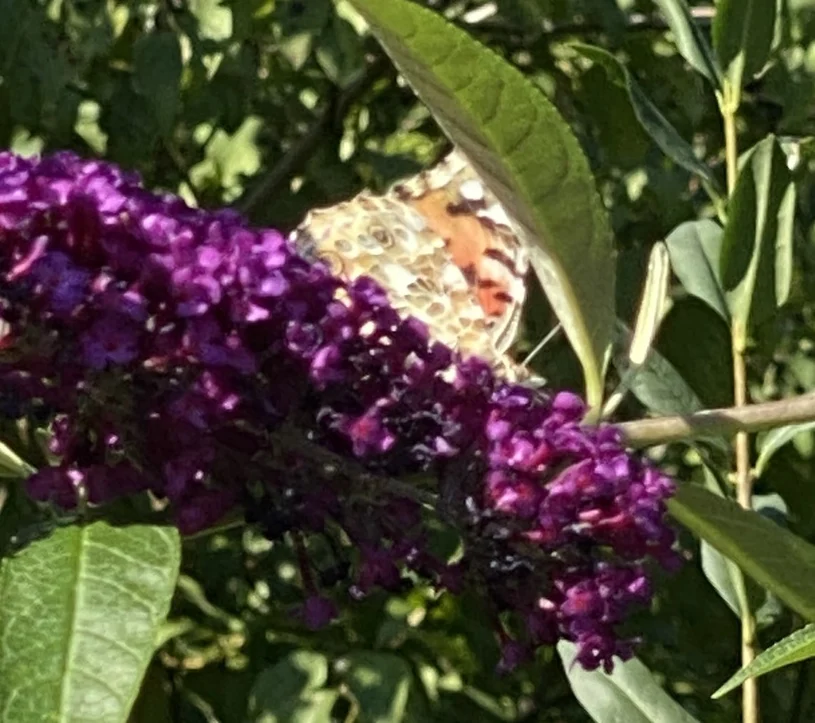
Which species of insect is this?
Vanessa cardui
